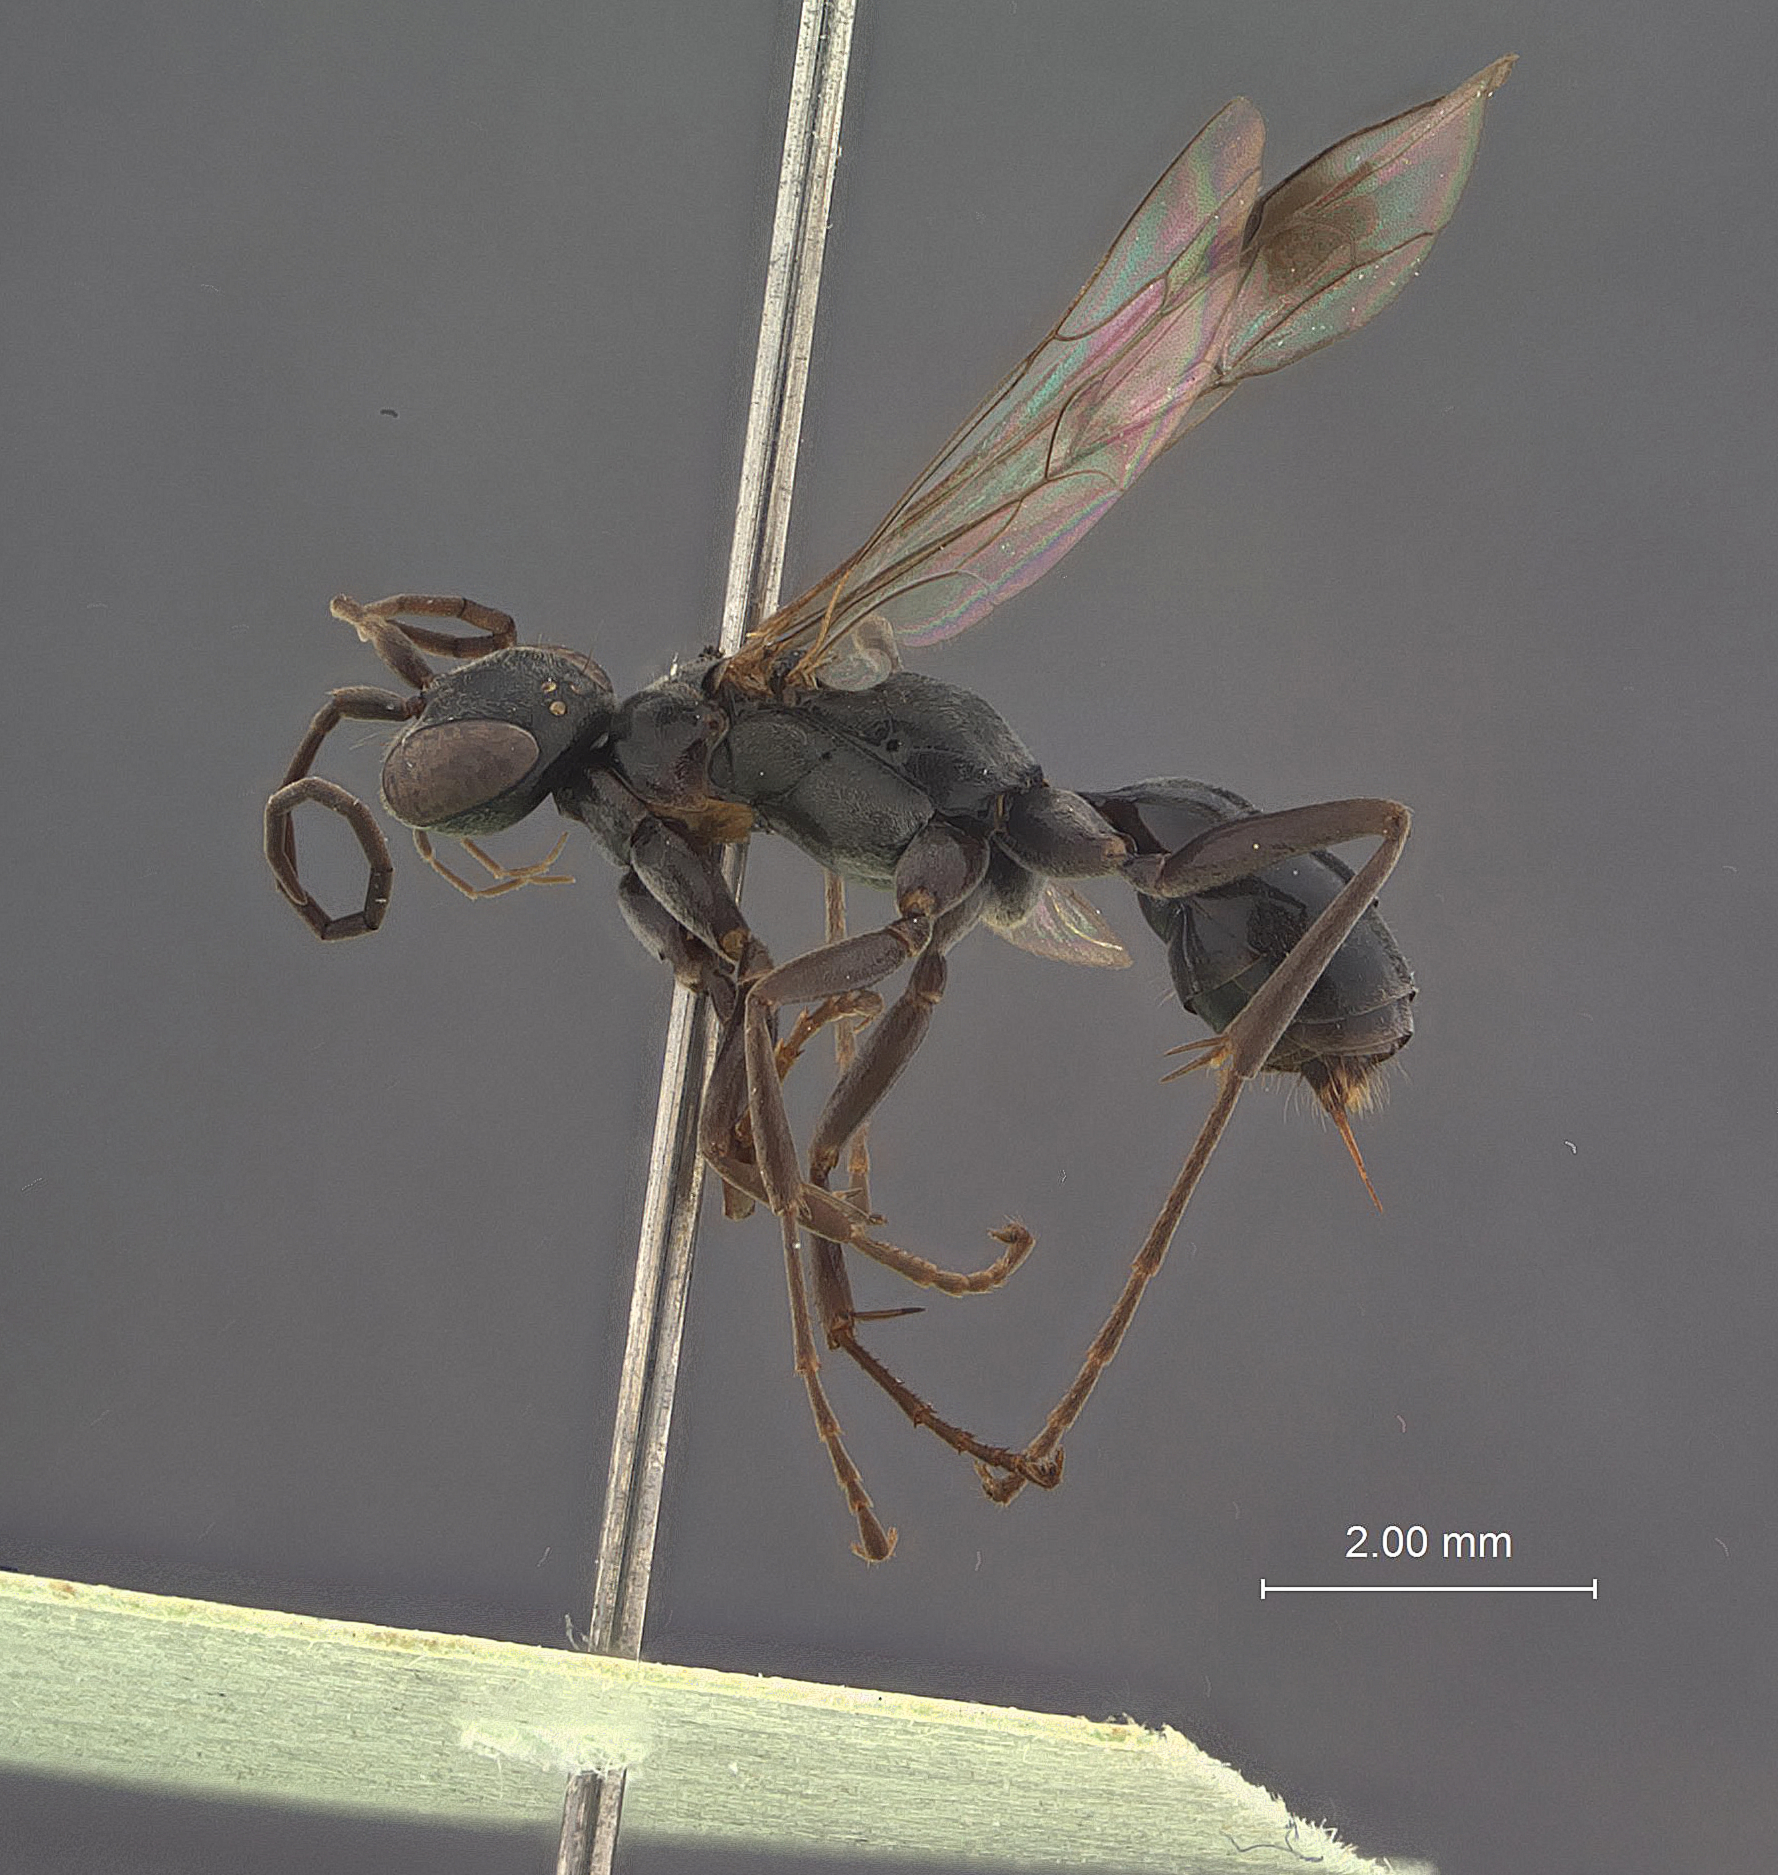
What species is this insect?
Dipogon fenchihuensis
